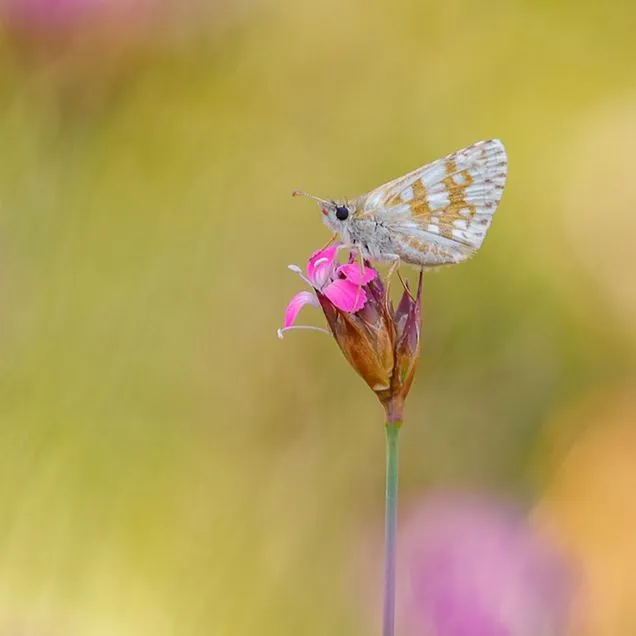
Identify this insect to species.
Pyrgus carthami (also Pyrgus fritillarius)
